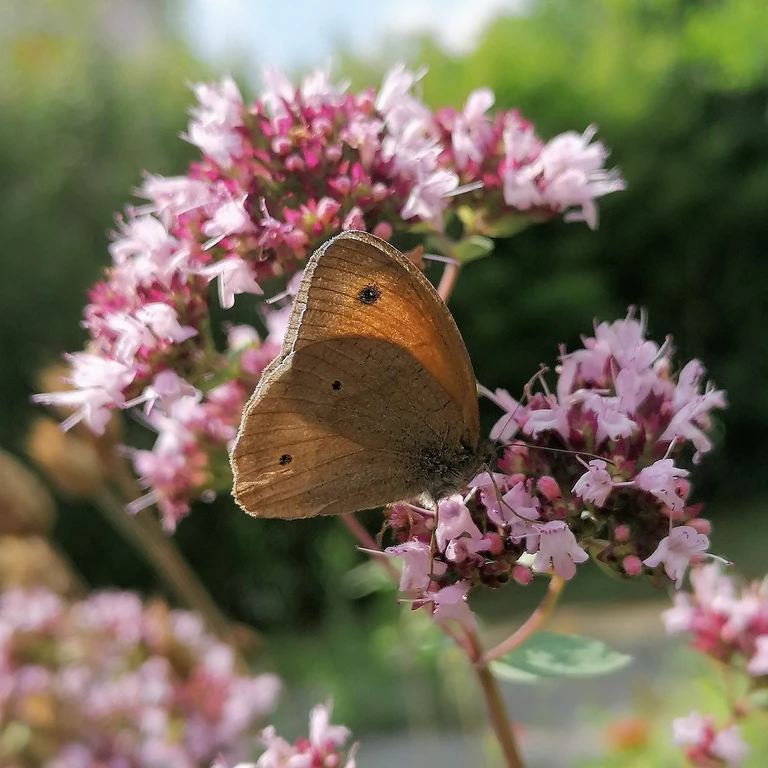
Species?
Maniola jurtina
